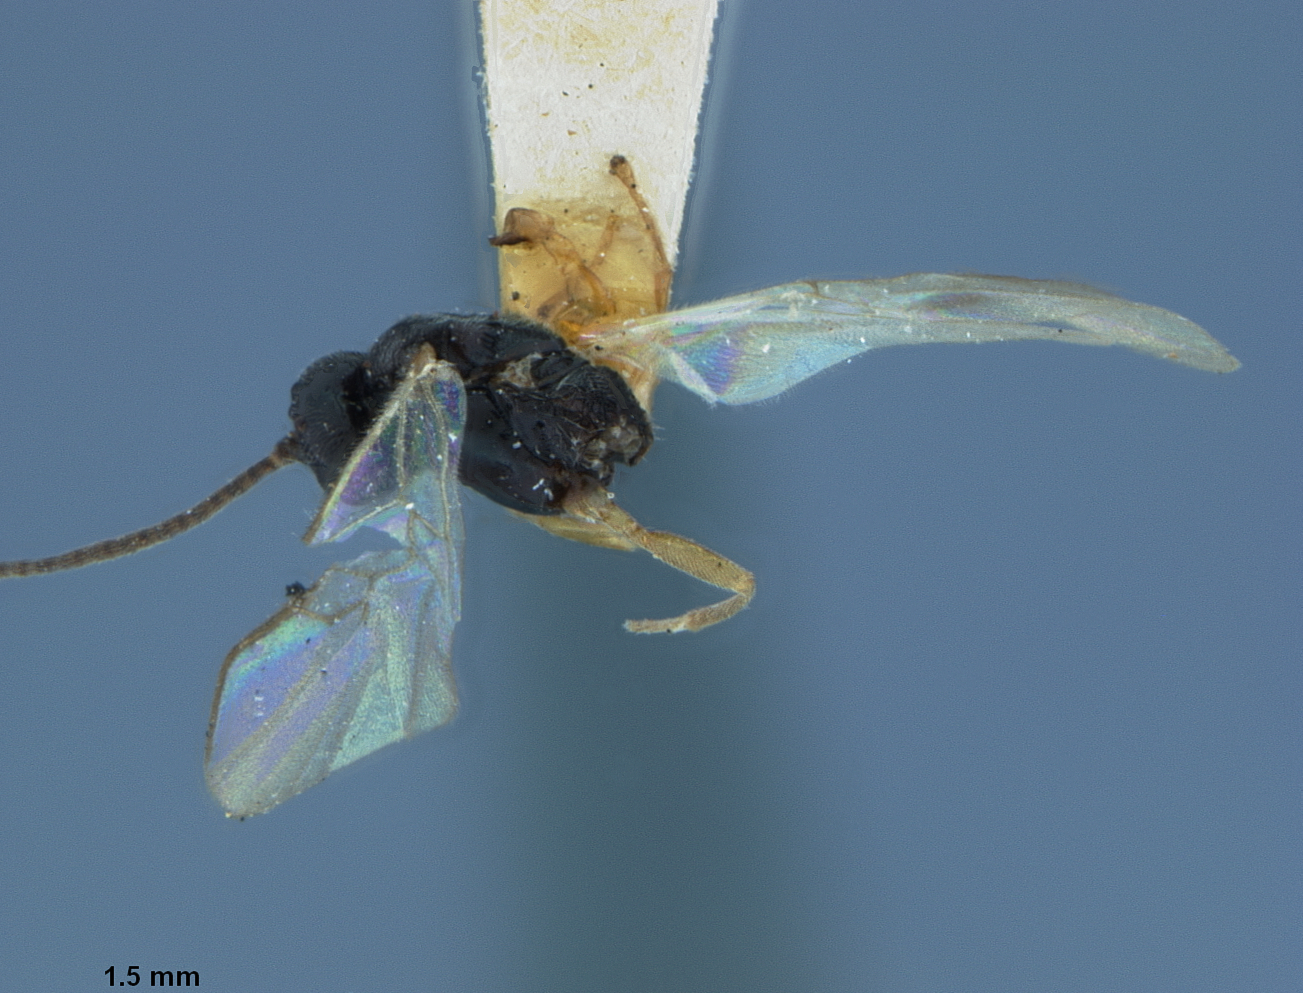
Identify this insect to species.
Apanteles orgyiae
